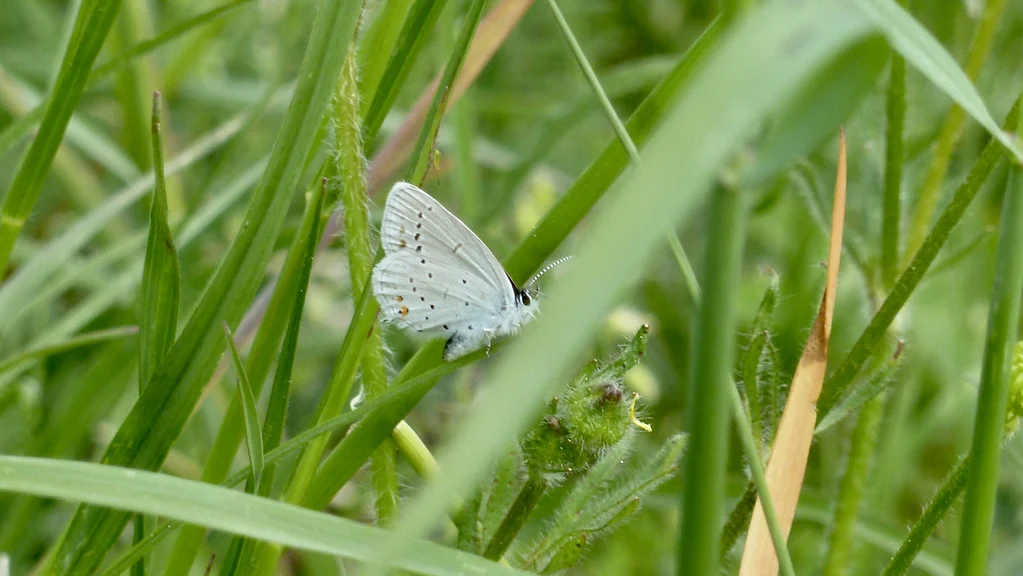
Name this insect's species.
Cupido argiades (also Elkalyce argiades)
